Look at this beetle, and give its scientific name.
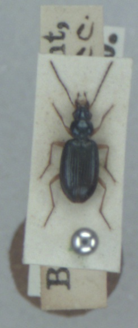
Bembidion monticola
